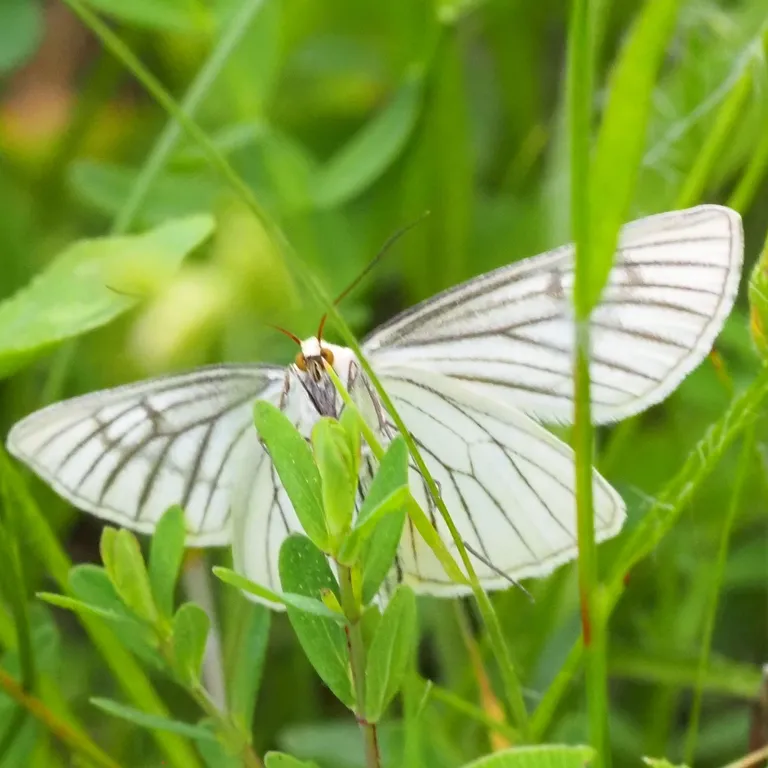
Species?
Siona lineata
